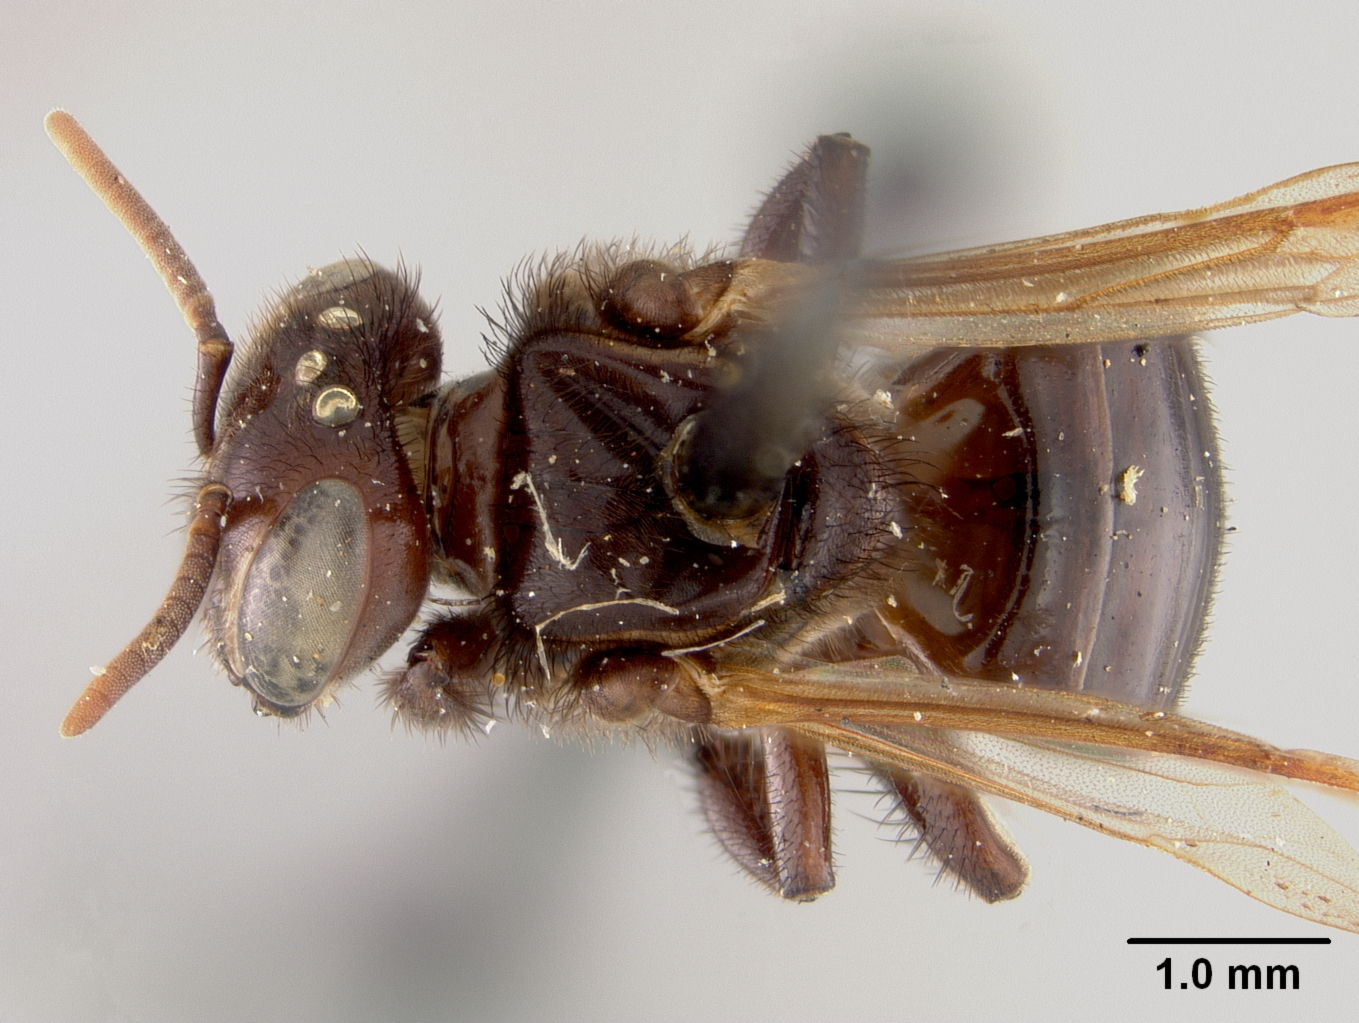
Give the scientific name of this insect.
Trigona cupina
